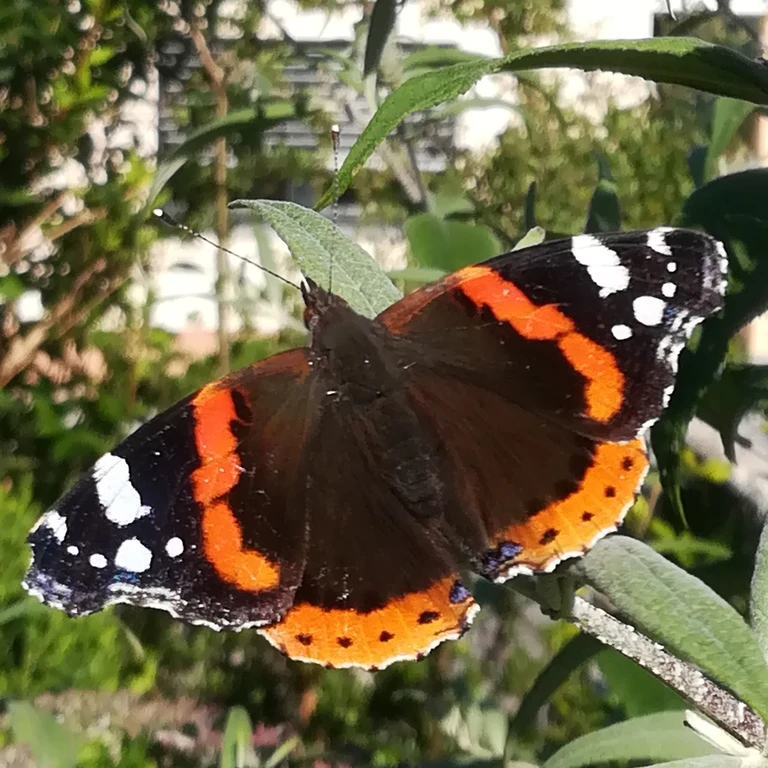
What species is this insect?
Vanessa atalanta
